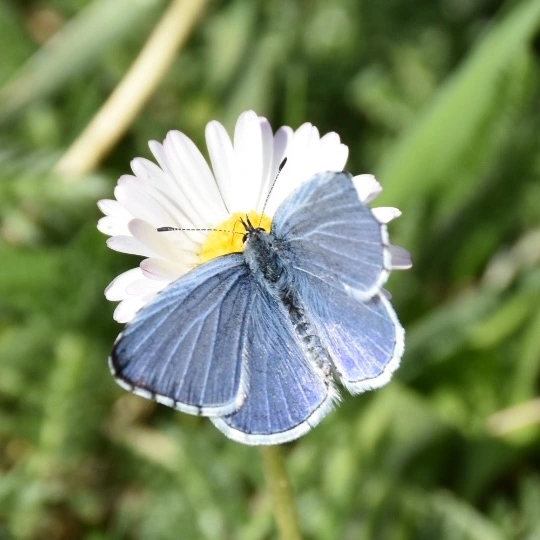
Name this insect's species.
Celastrina argiolus
